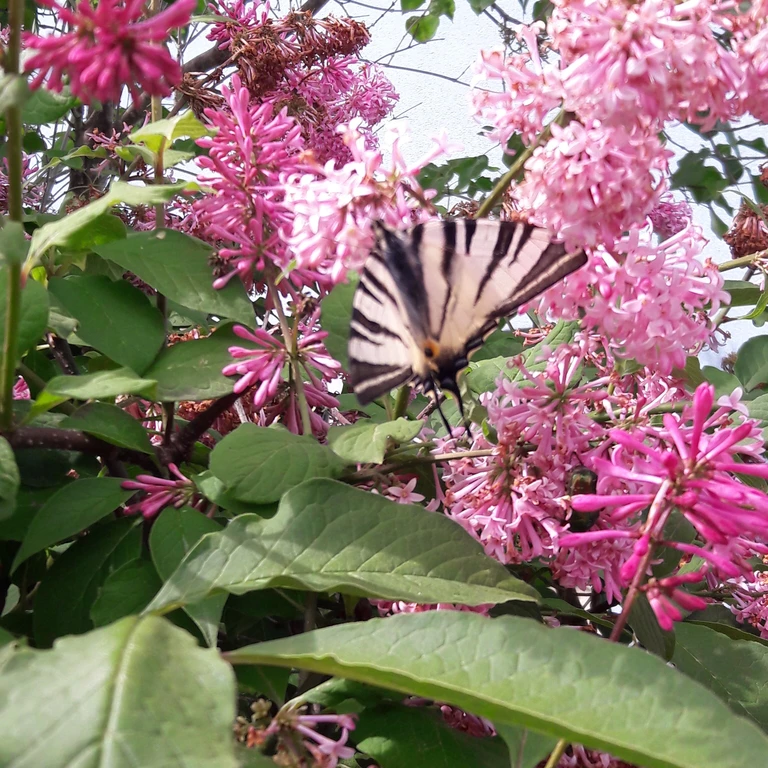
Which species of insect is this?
Iphiclides podalirius
